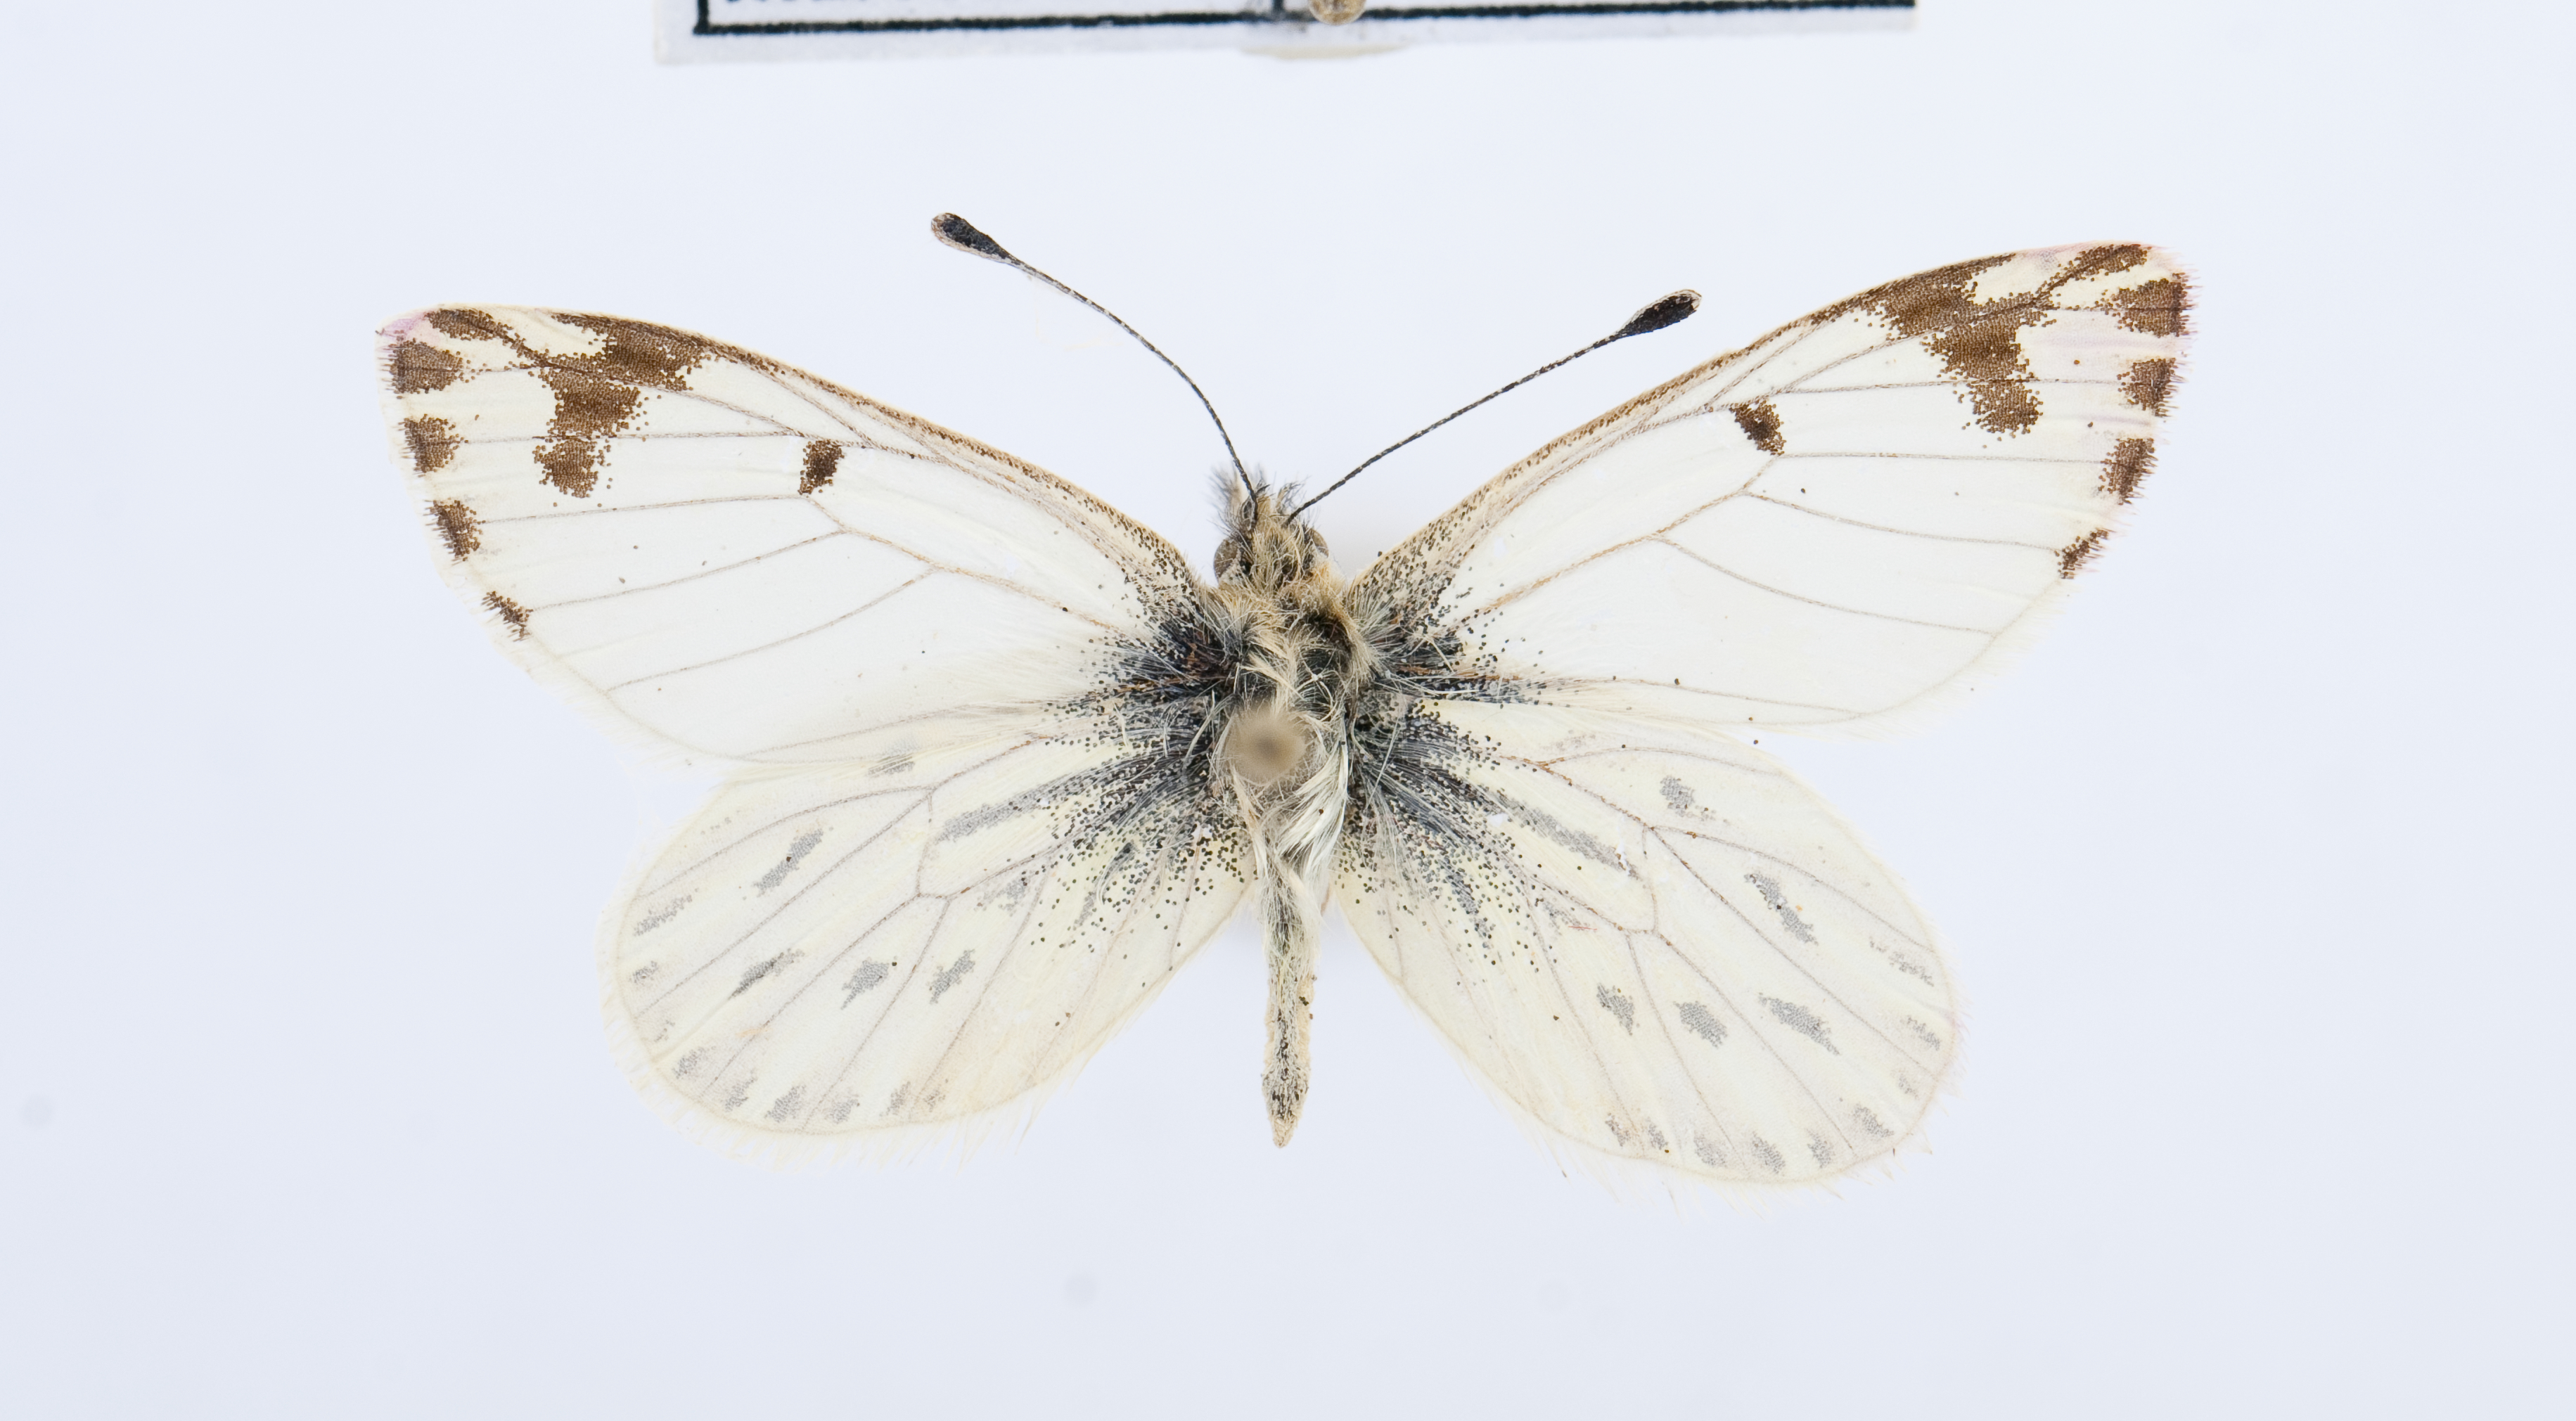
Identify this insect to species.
Phulia paranympha
